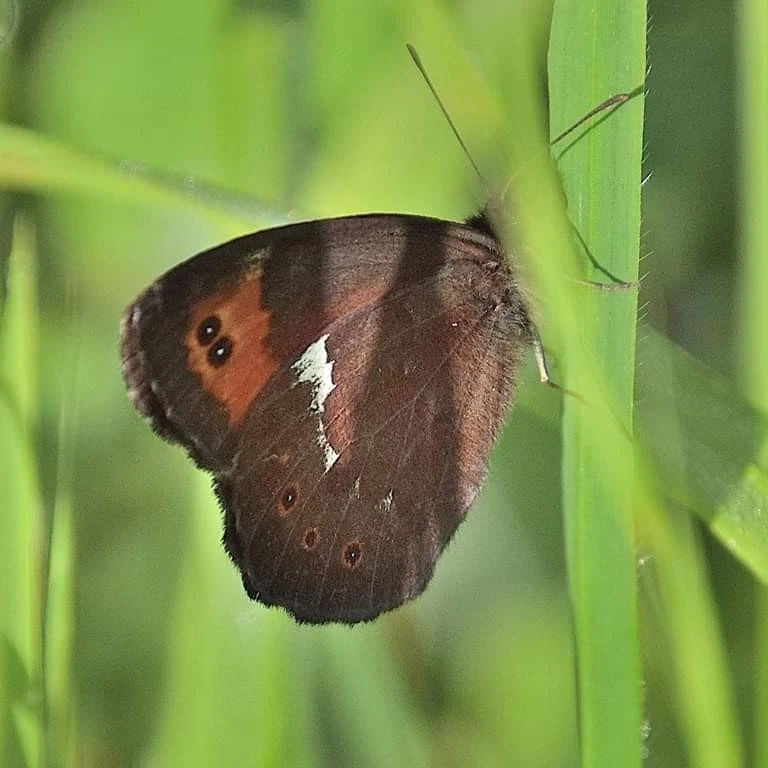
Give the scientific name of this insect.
Erebia ligea
